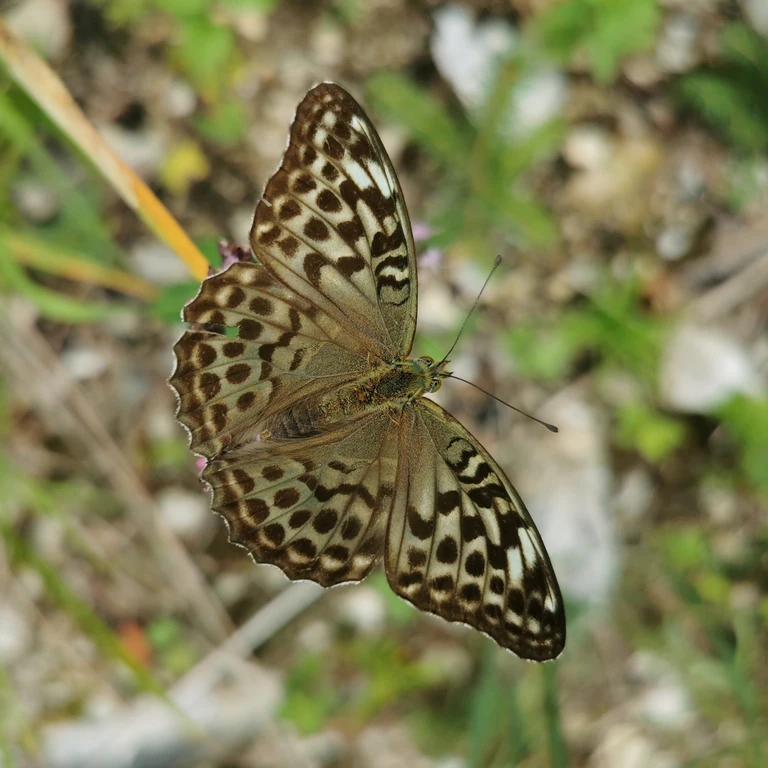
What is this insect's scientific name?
Argynnis paphia
